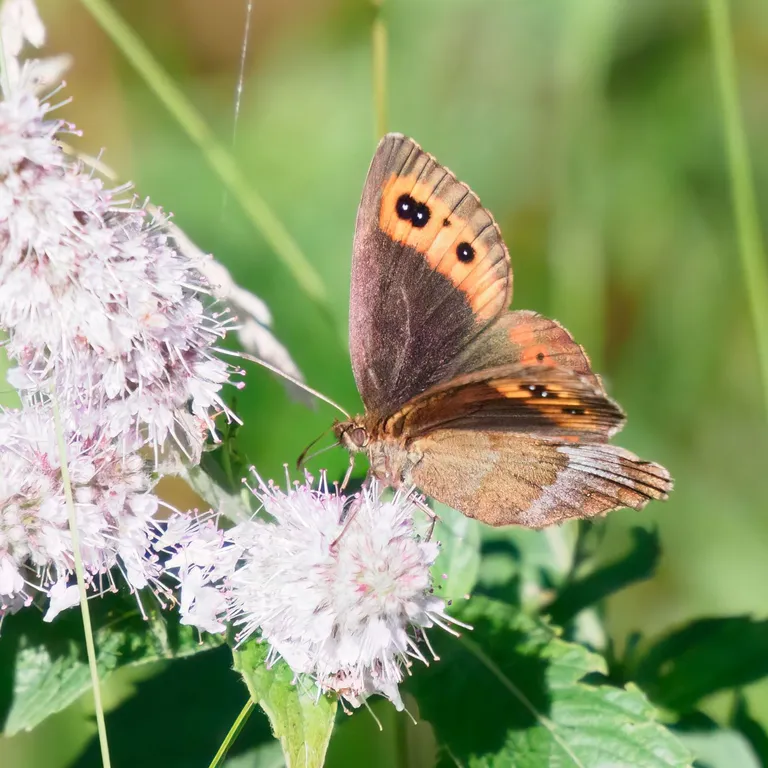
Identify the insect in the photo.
Erebia aethiops
